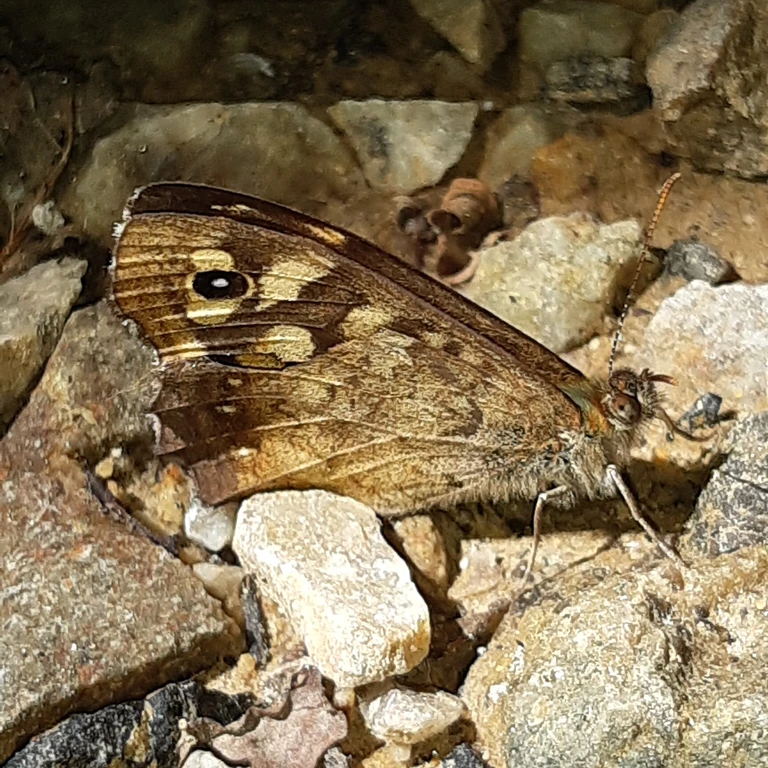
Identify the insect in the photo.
Pararge aegeria
